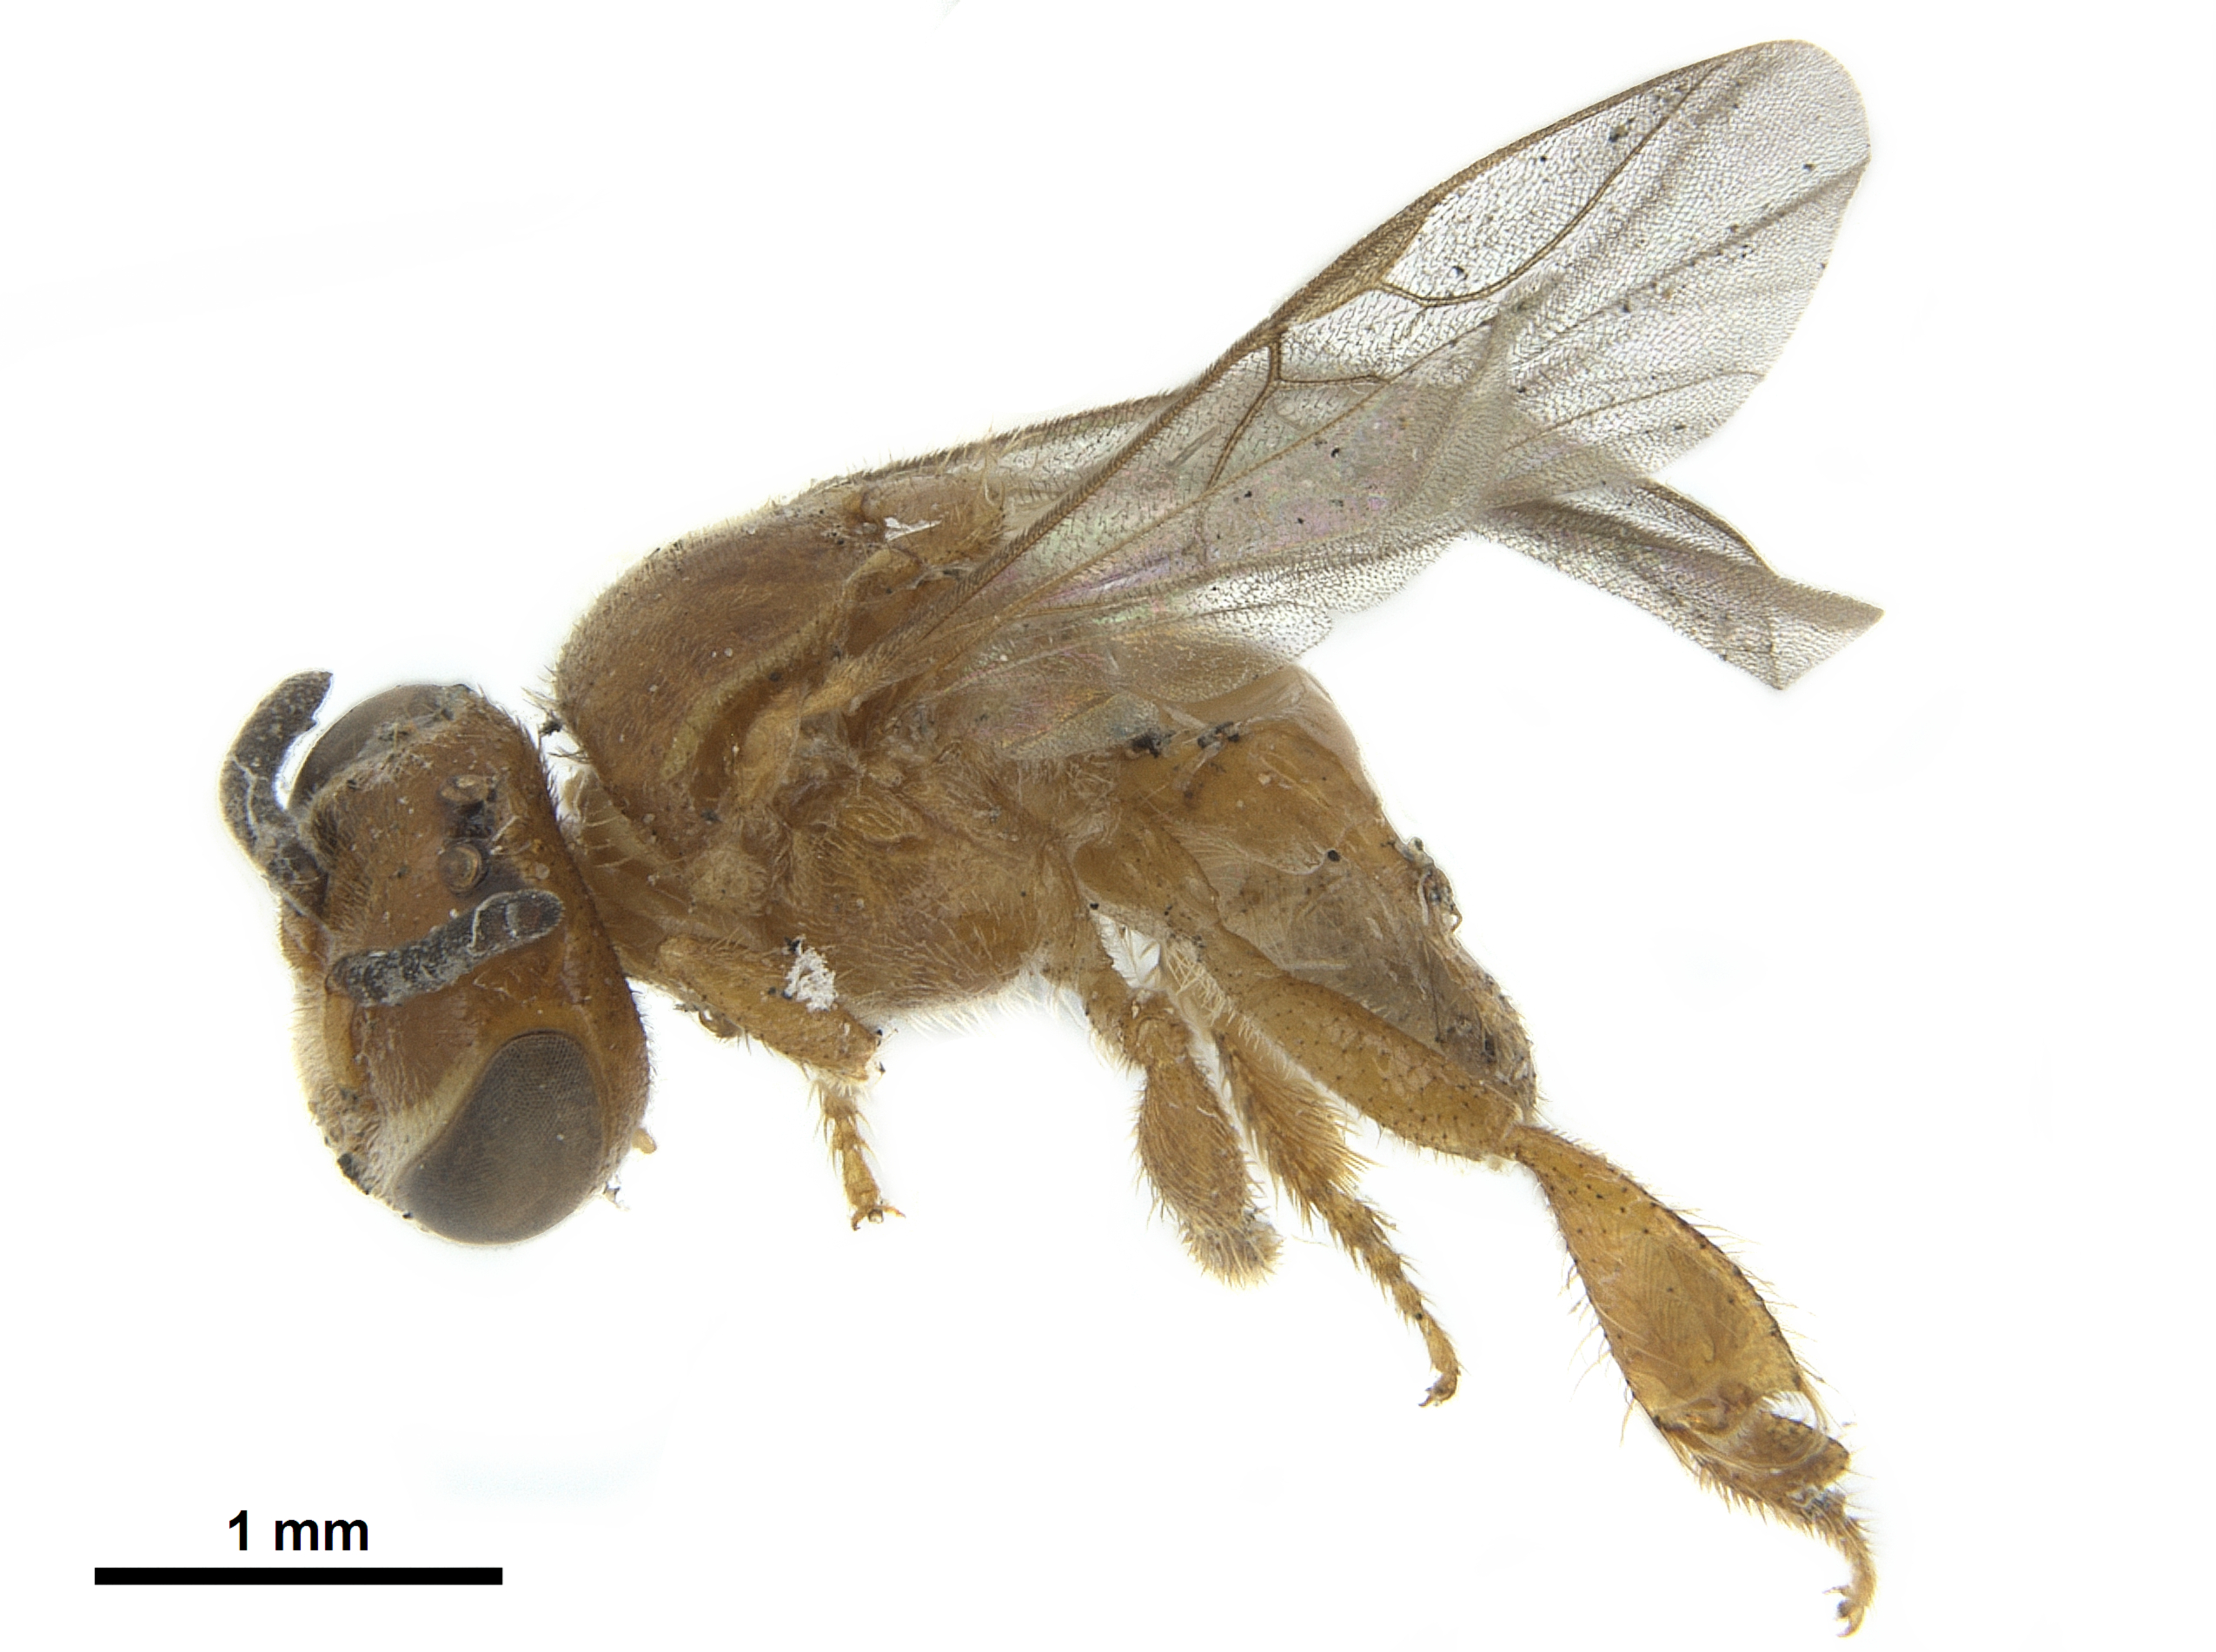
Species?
Plebeia franki
